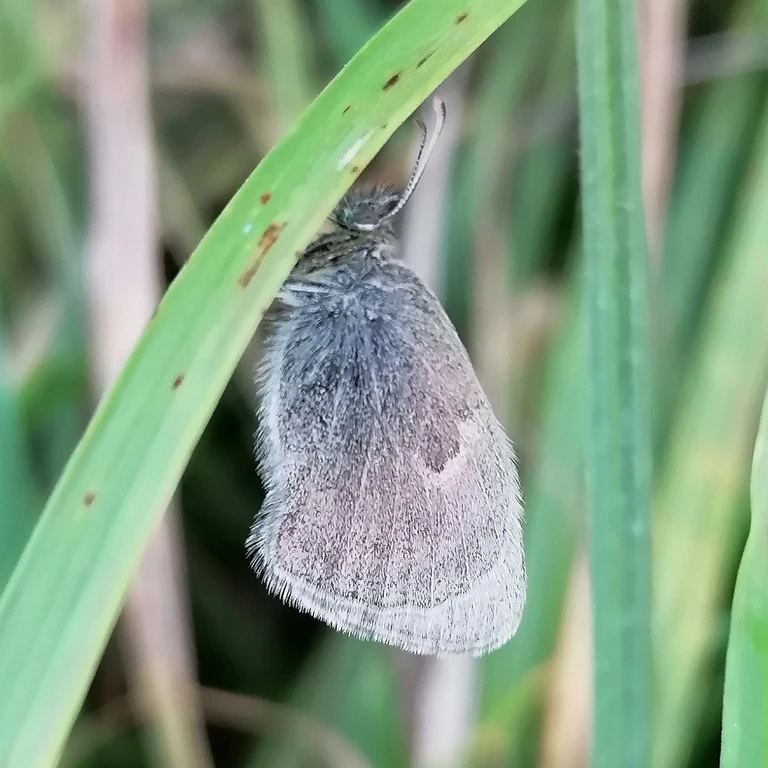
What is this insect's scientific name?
Coenonympha pamphilus
